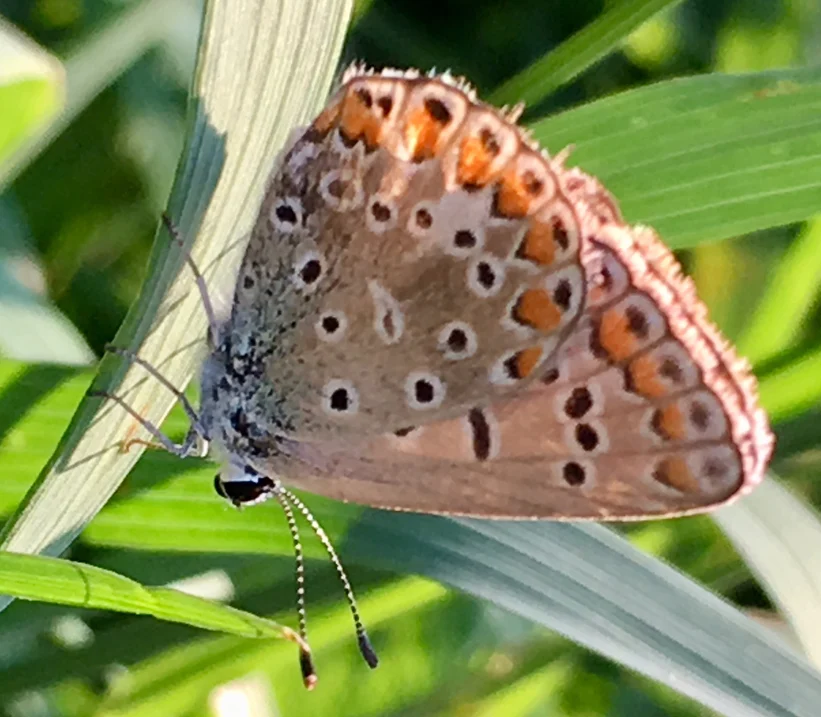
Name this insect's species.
Polyommatus icarus
